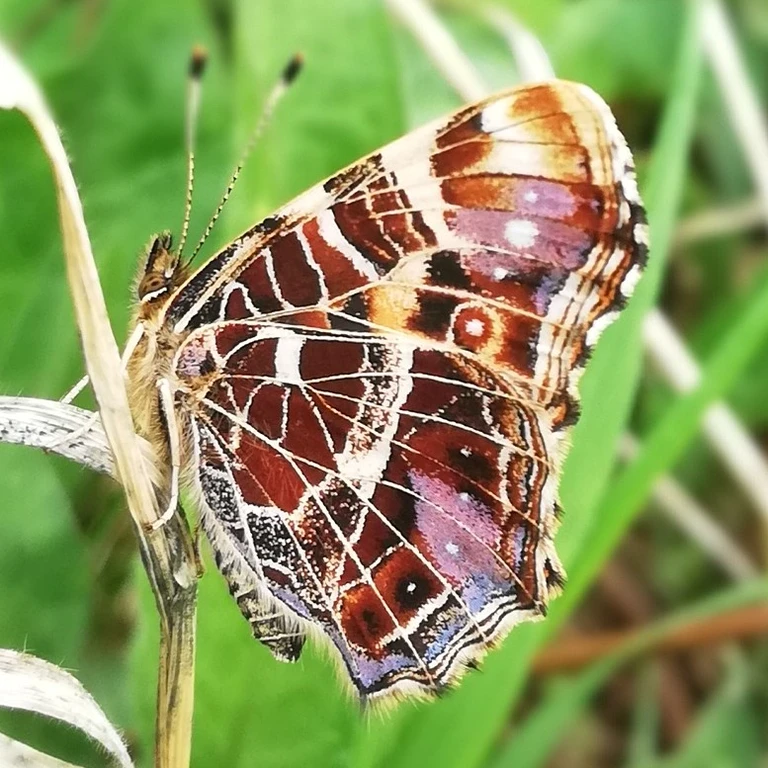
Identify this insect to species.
Araschnia levana
